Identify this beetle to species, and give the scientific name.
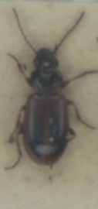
Dicheirotrichus cognatus
